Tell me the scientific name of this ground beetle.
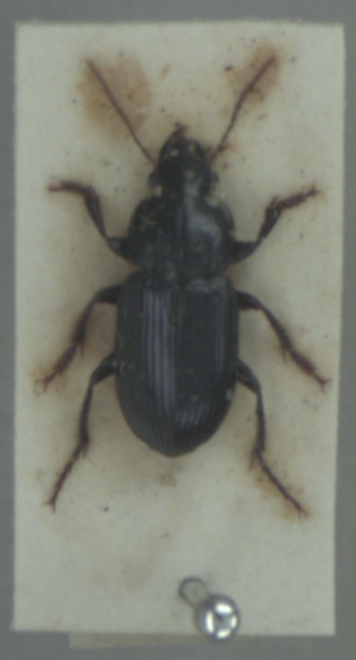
Harpalus rufipalpis
